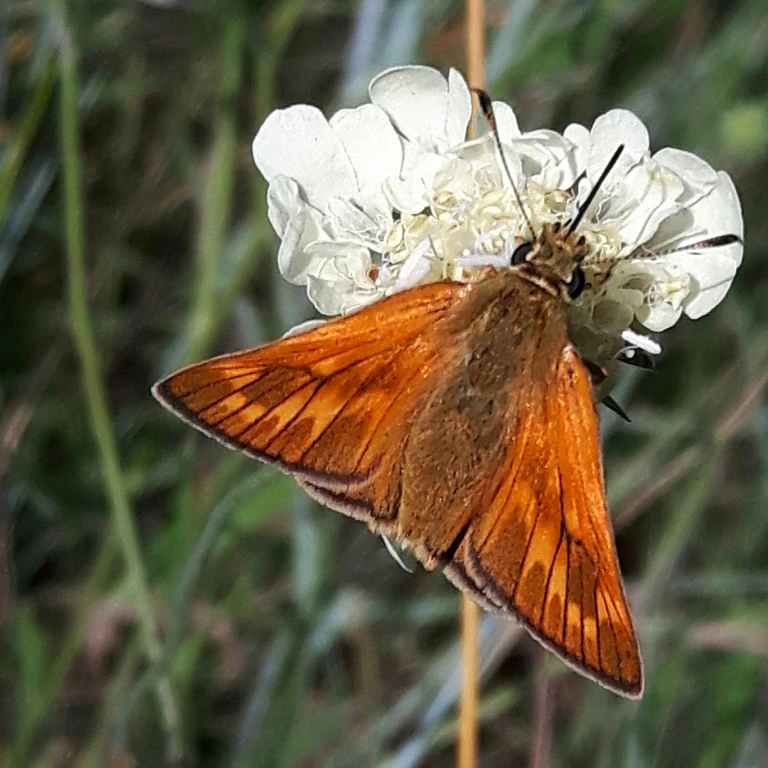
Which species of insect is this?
Ochlodes sylvanus (also Ochlodes venata)
